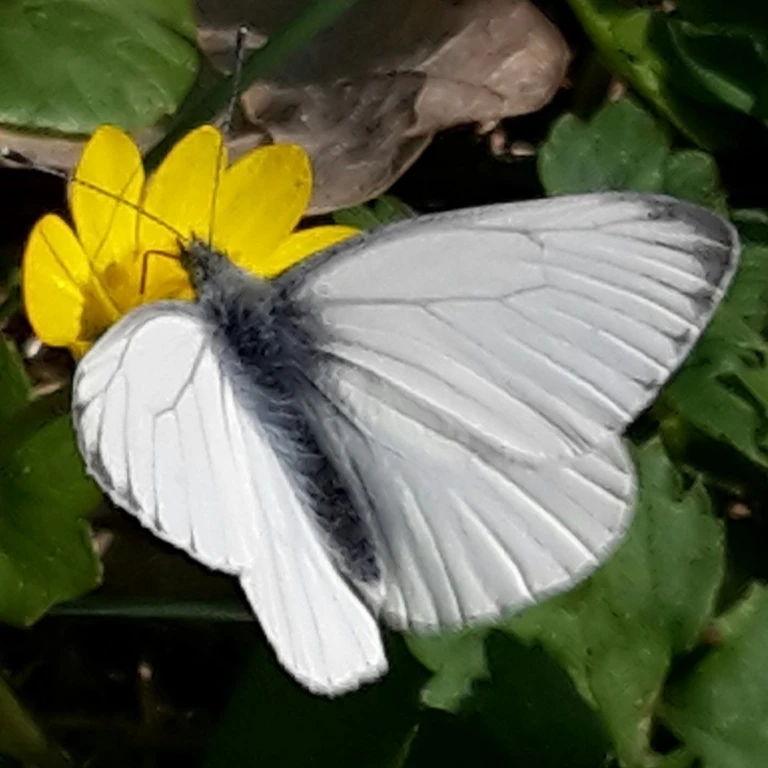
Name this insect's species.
Pieris napi
